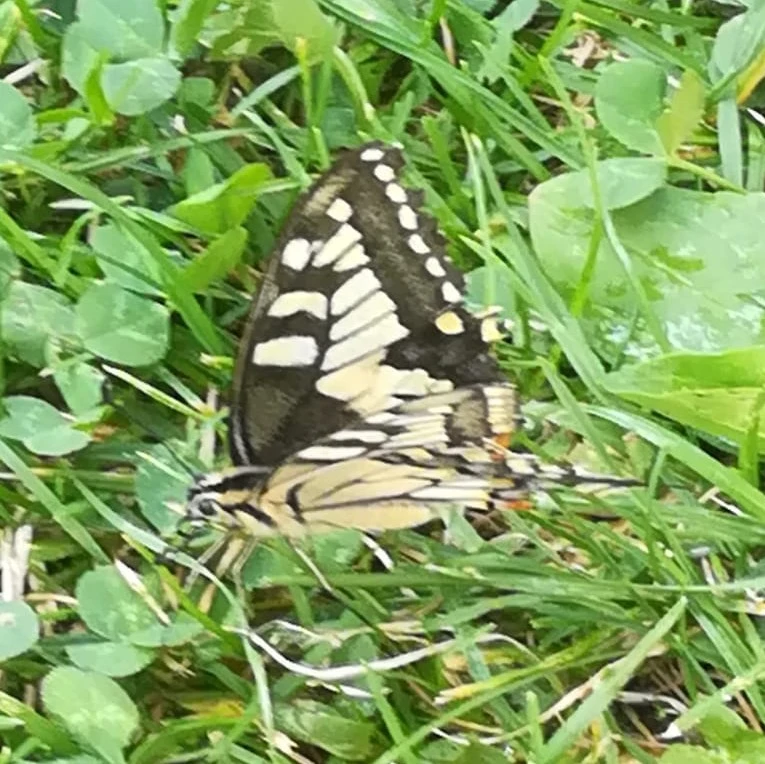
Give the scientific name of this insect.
Papilio machaon
